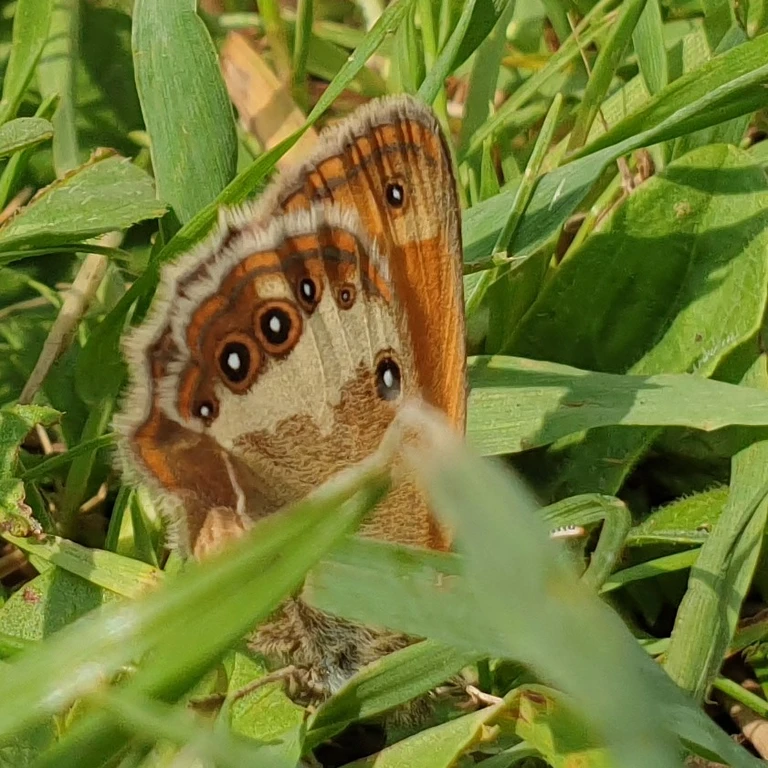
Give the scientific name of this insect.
Coenonympha arcania
